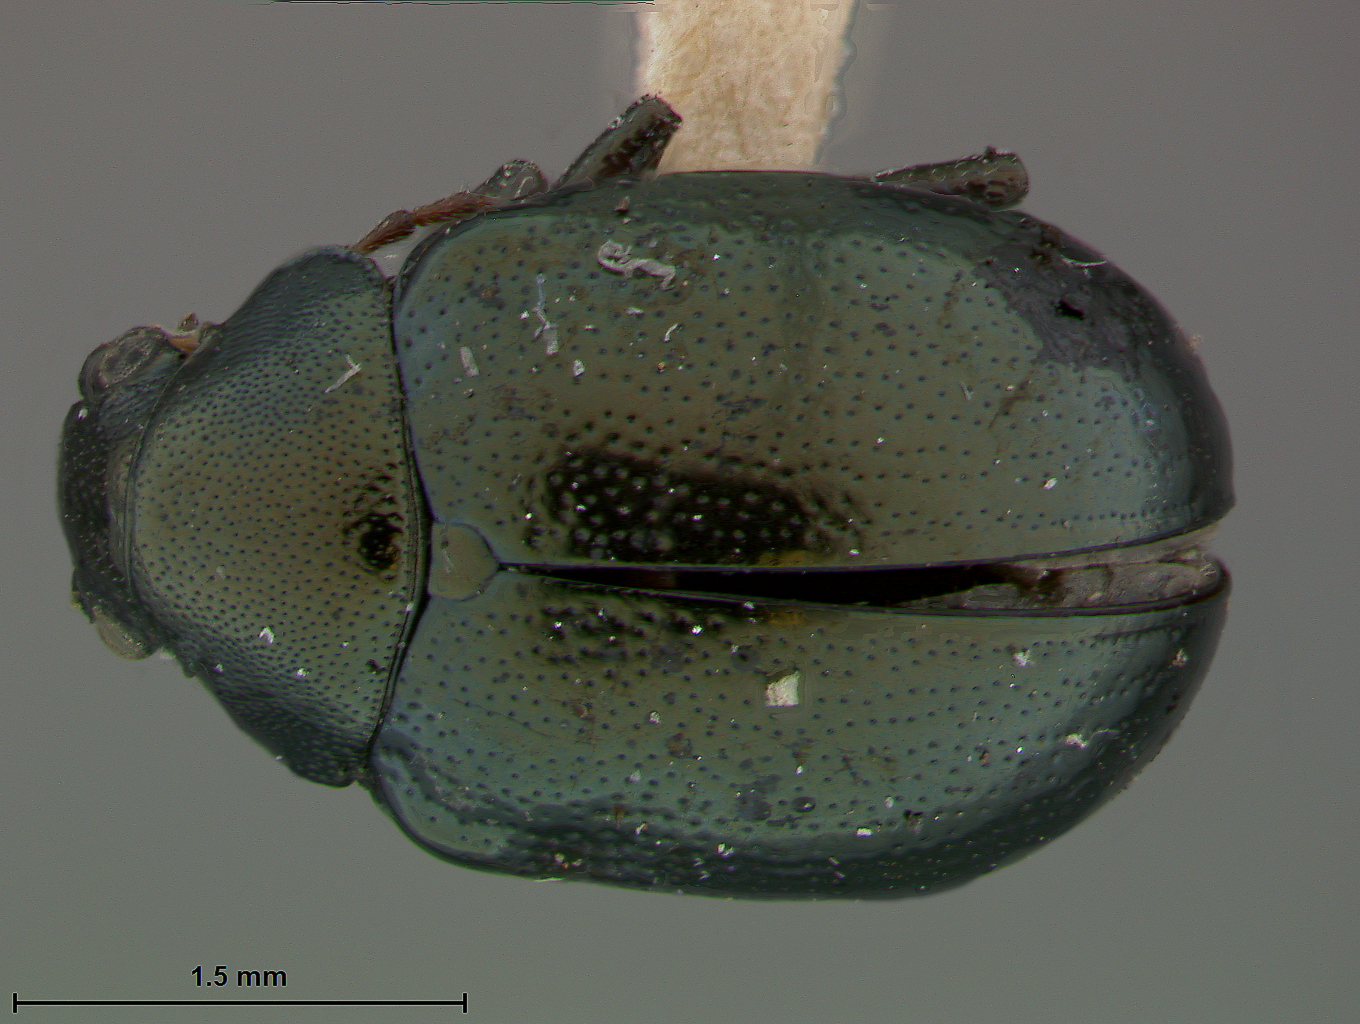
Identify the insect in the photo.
Nodonota curvicollis
